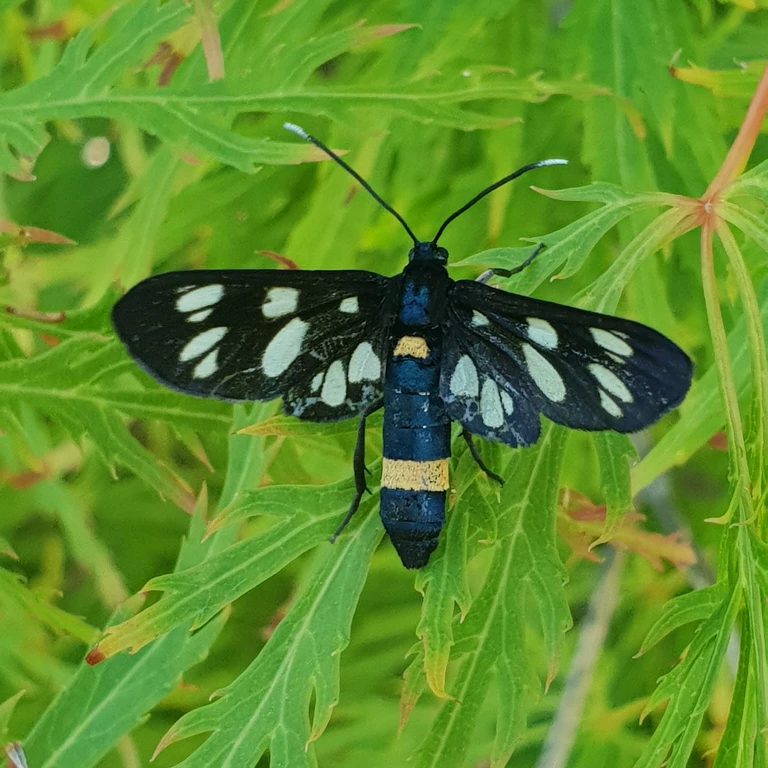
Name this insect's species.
Amata phegea
